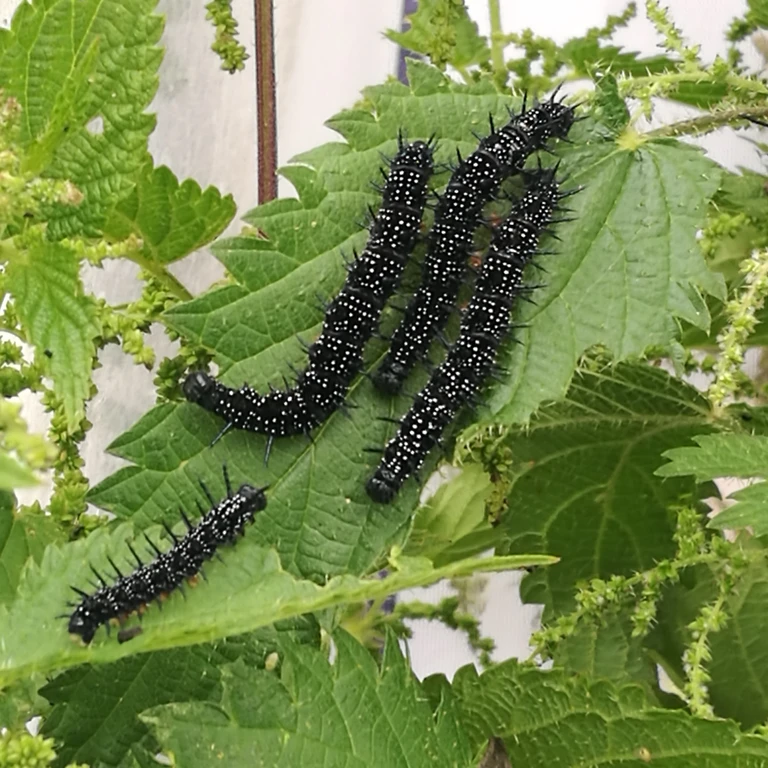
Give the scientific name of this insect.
Aglais io
